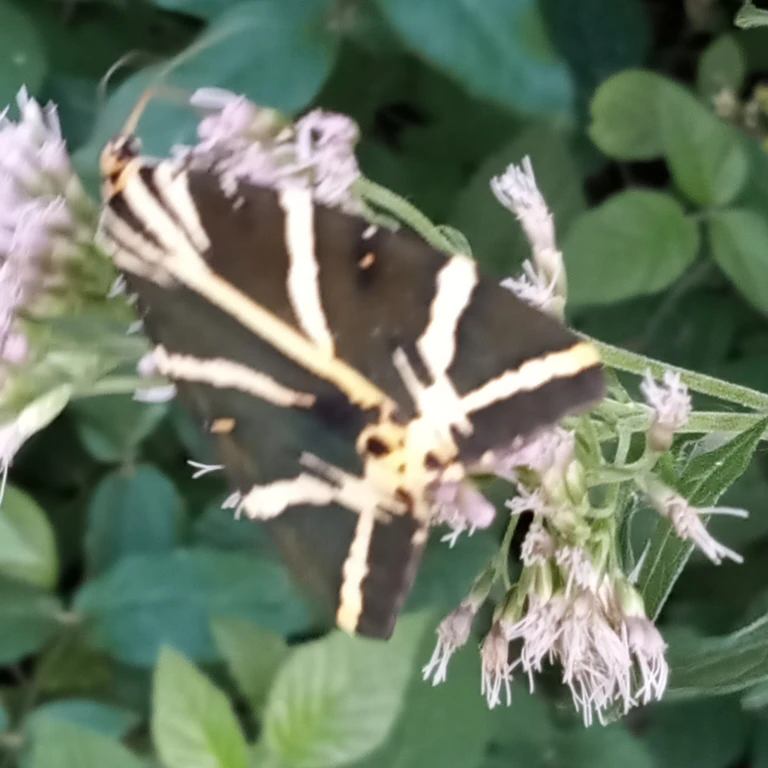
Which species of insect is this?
Euplagia quadripunctaria
